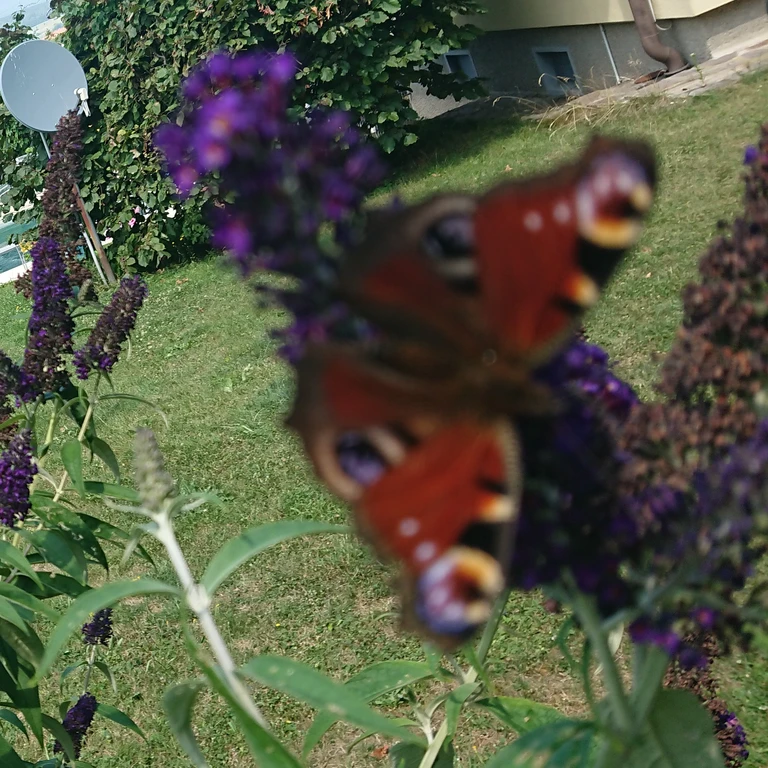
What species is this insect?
Aglais io
